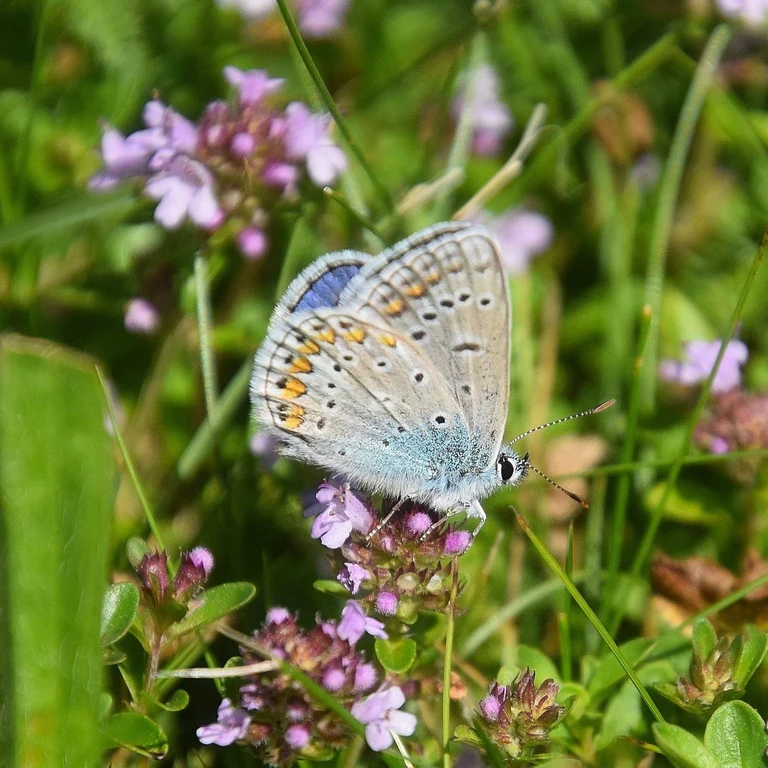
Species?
Polyommatus icarus
